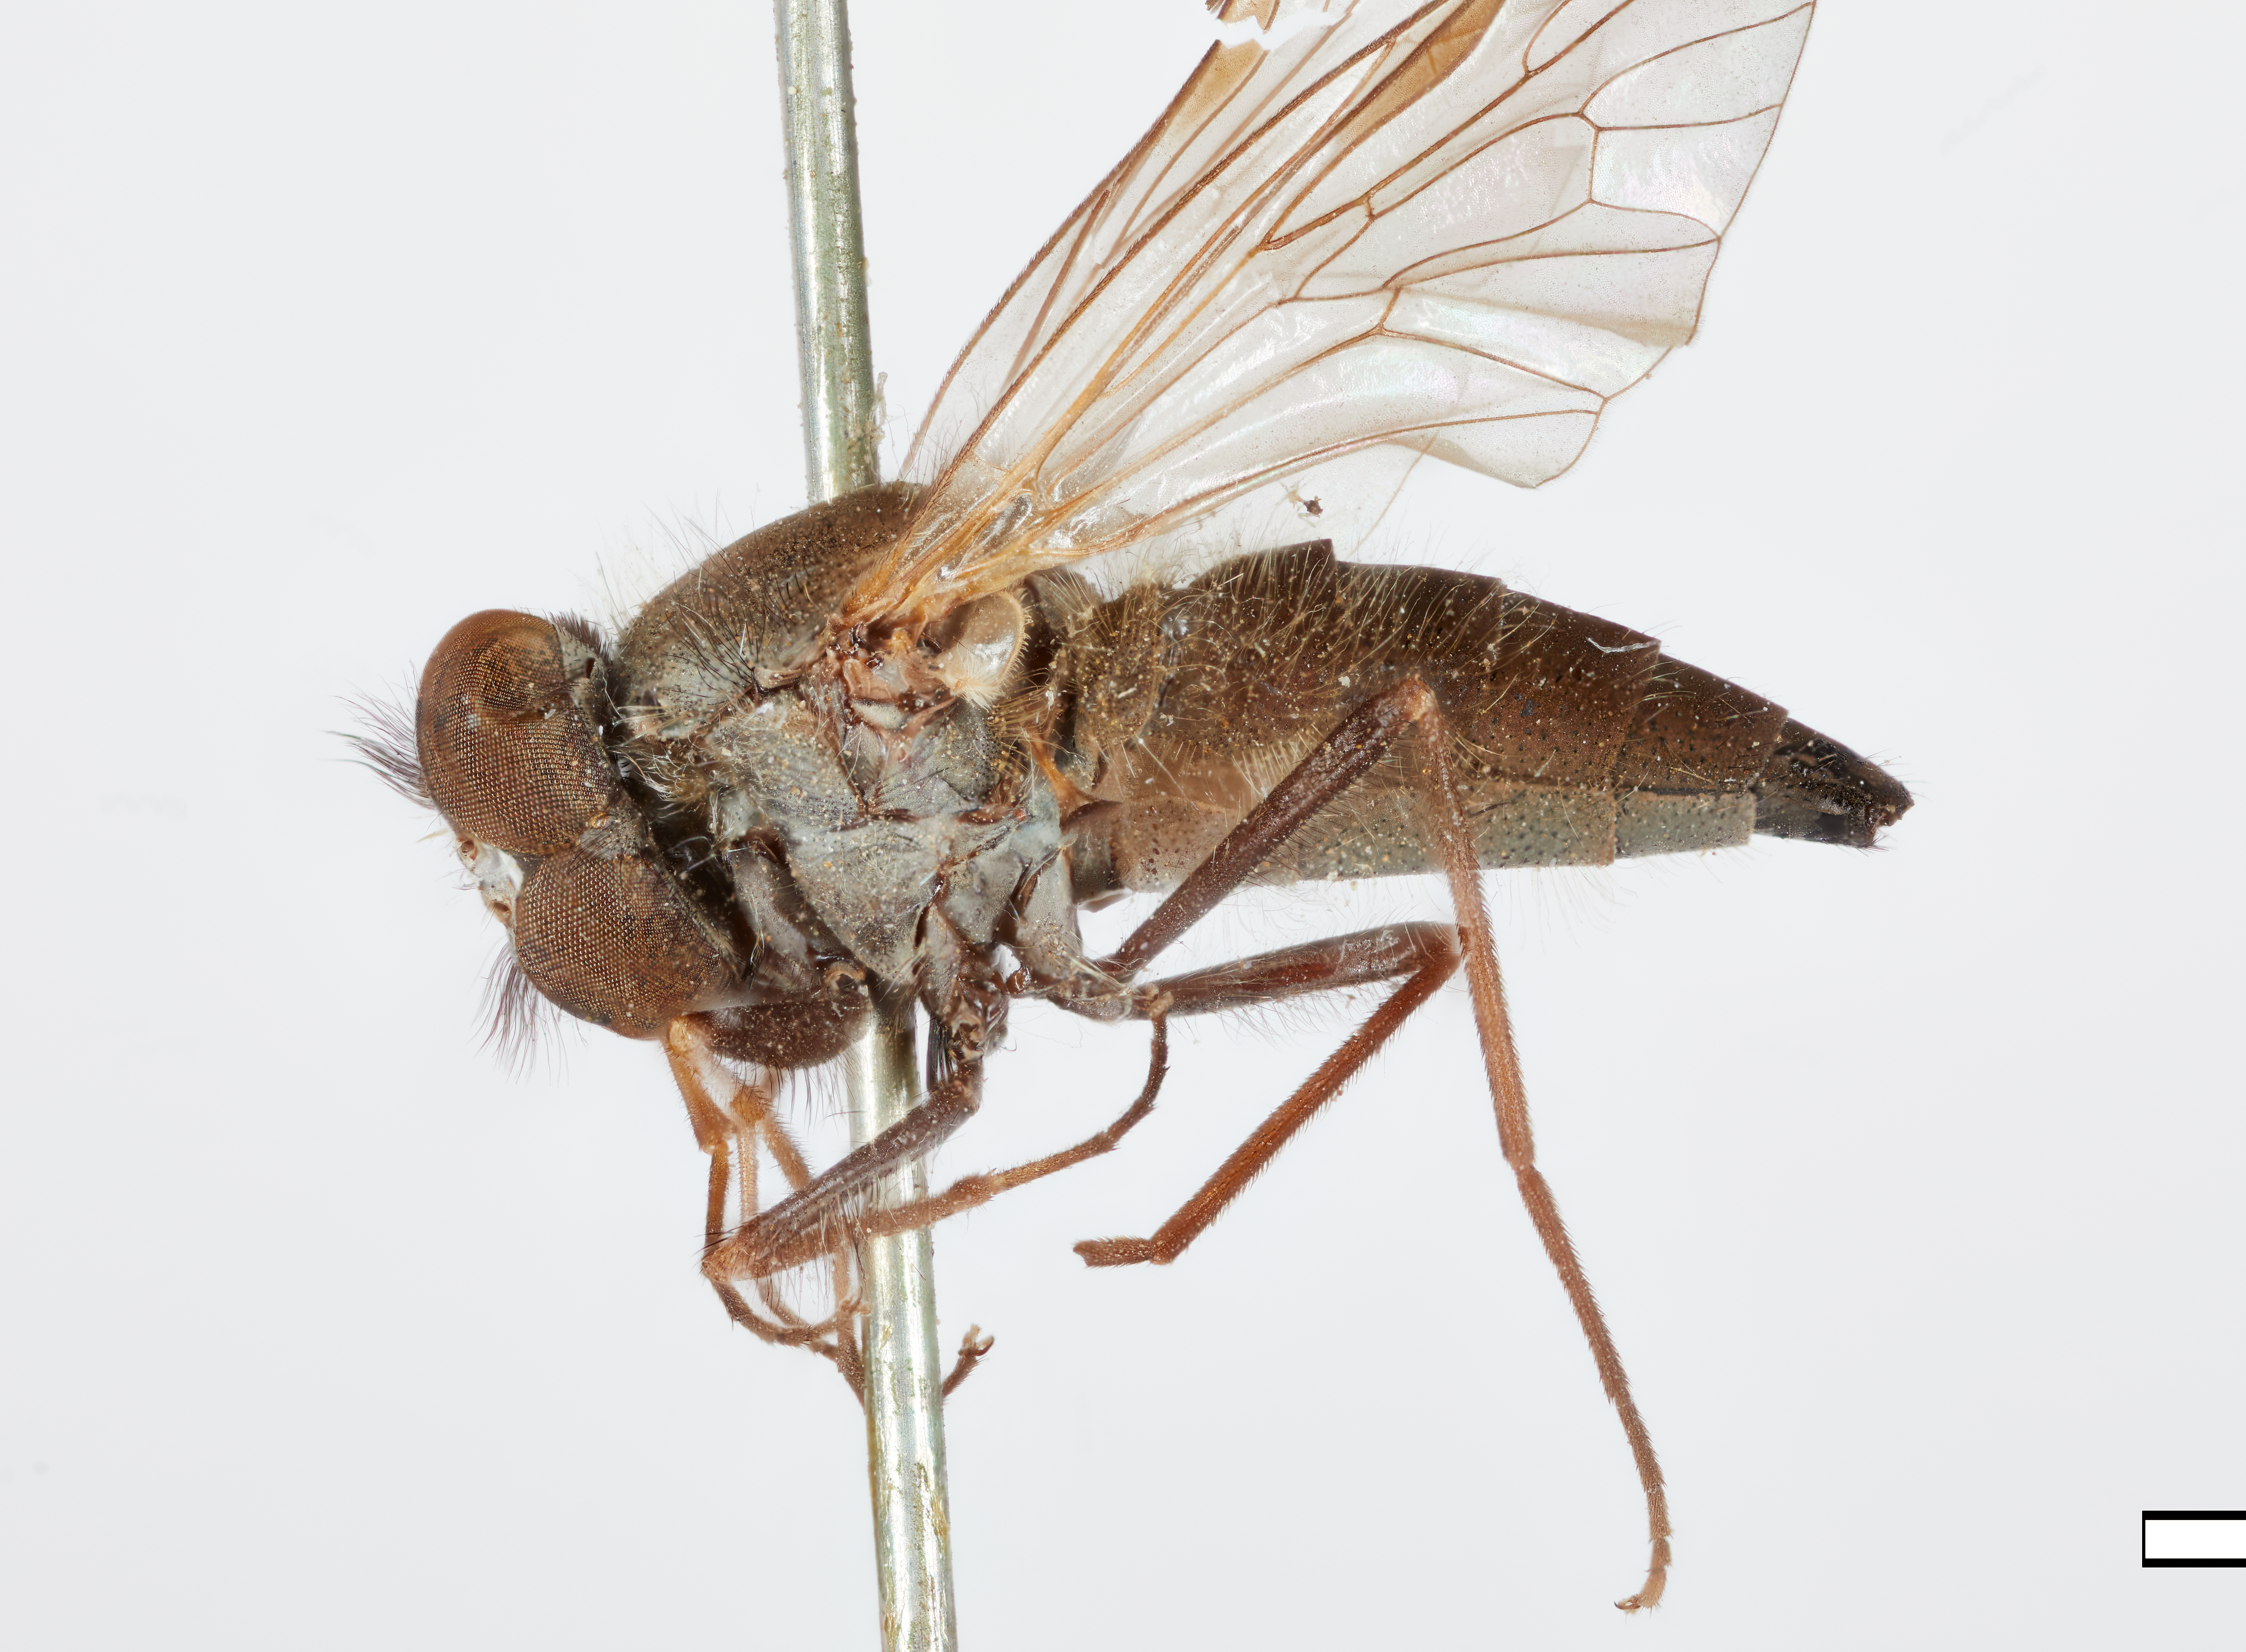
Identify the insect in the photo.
Symphoromyia barbata
